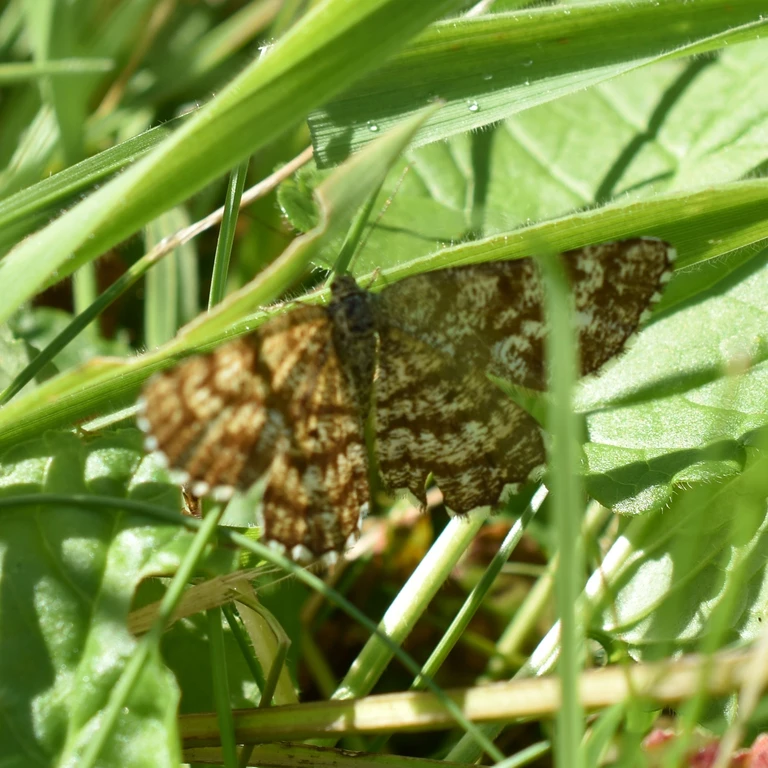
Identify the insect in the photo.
Ematurga atomaria
